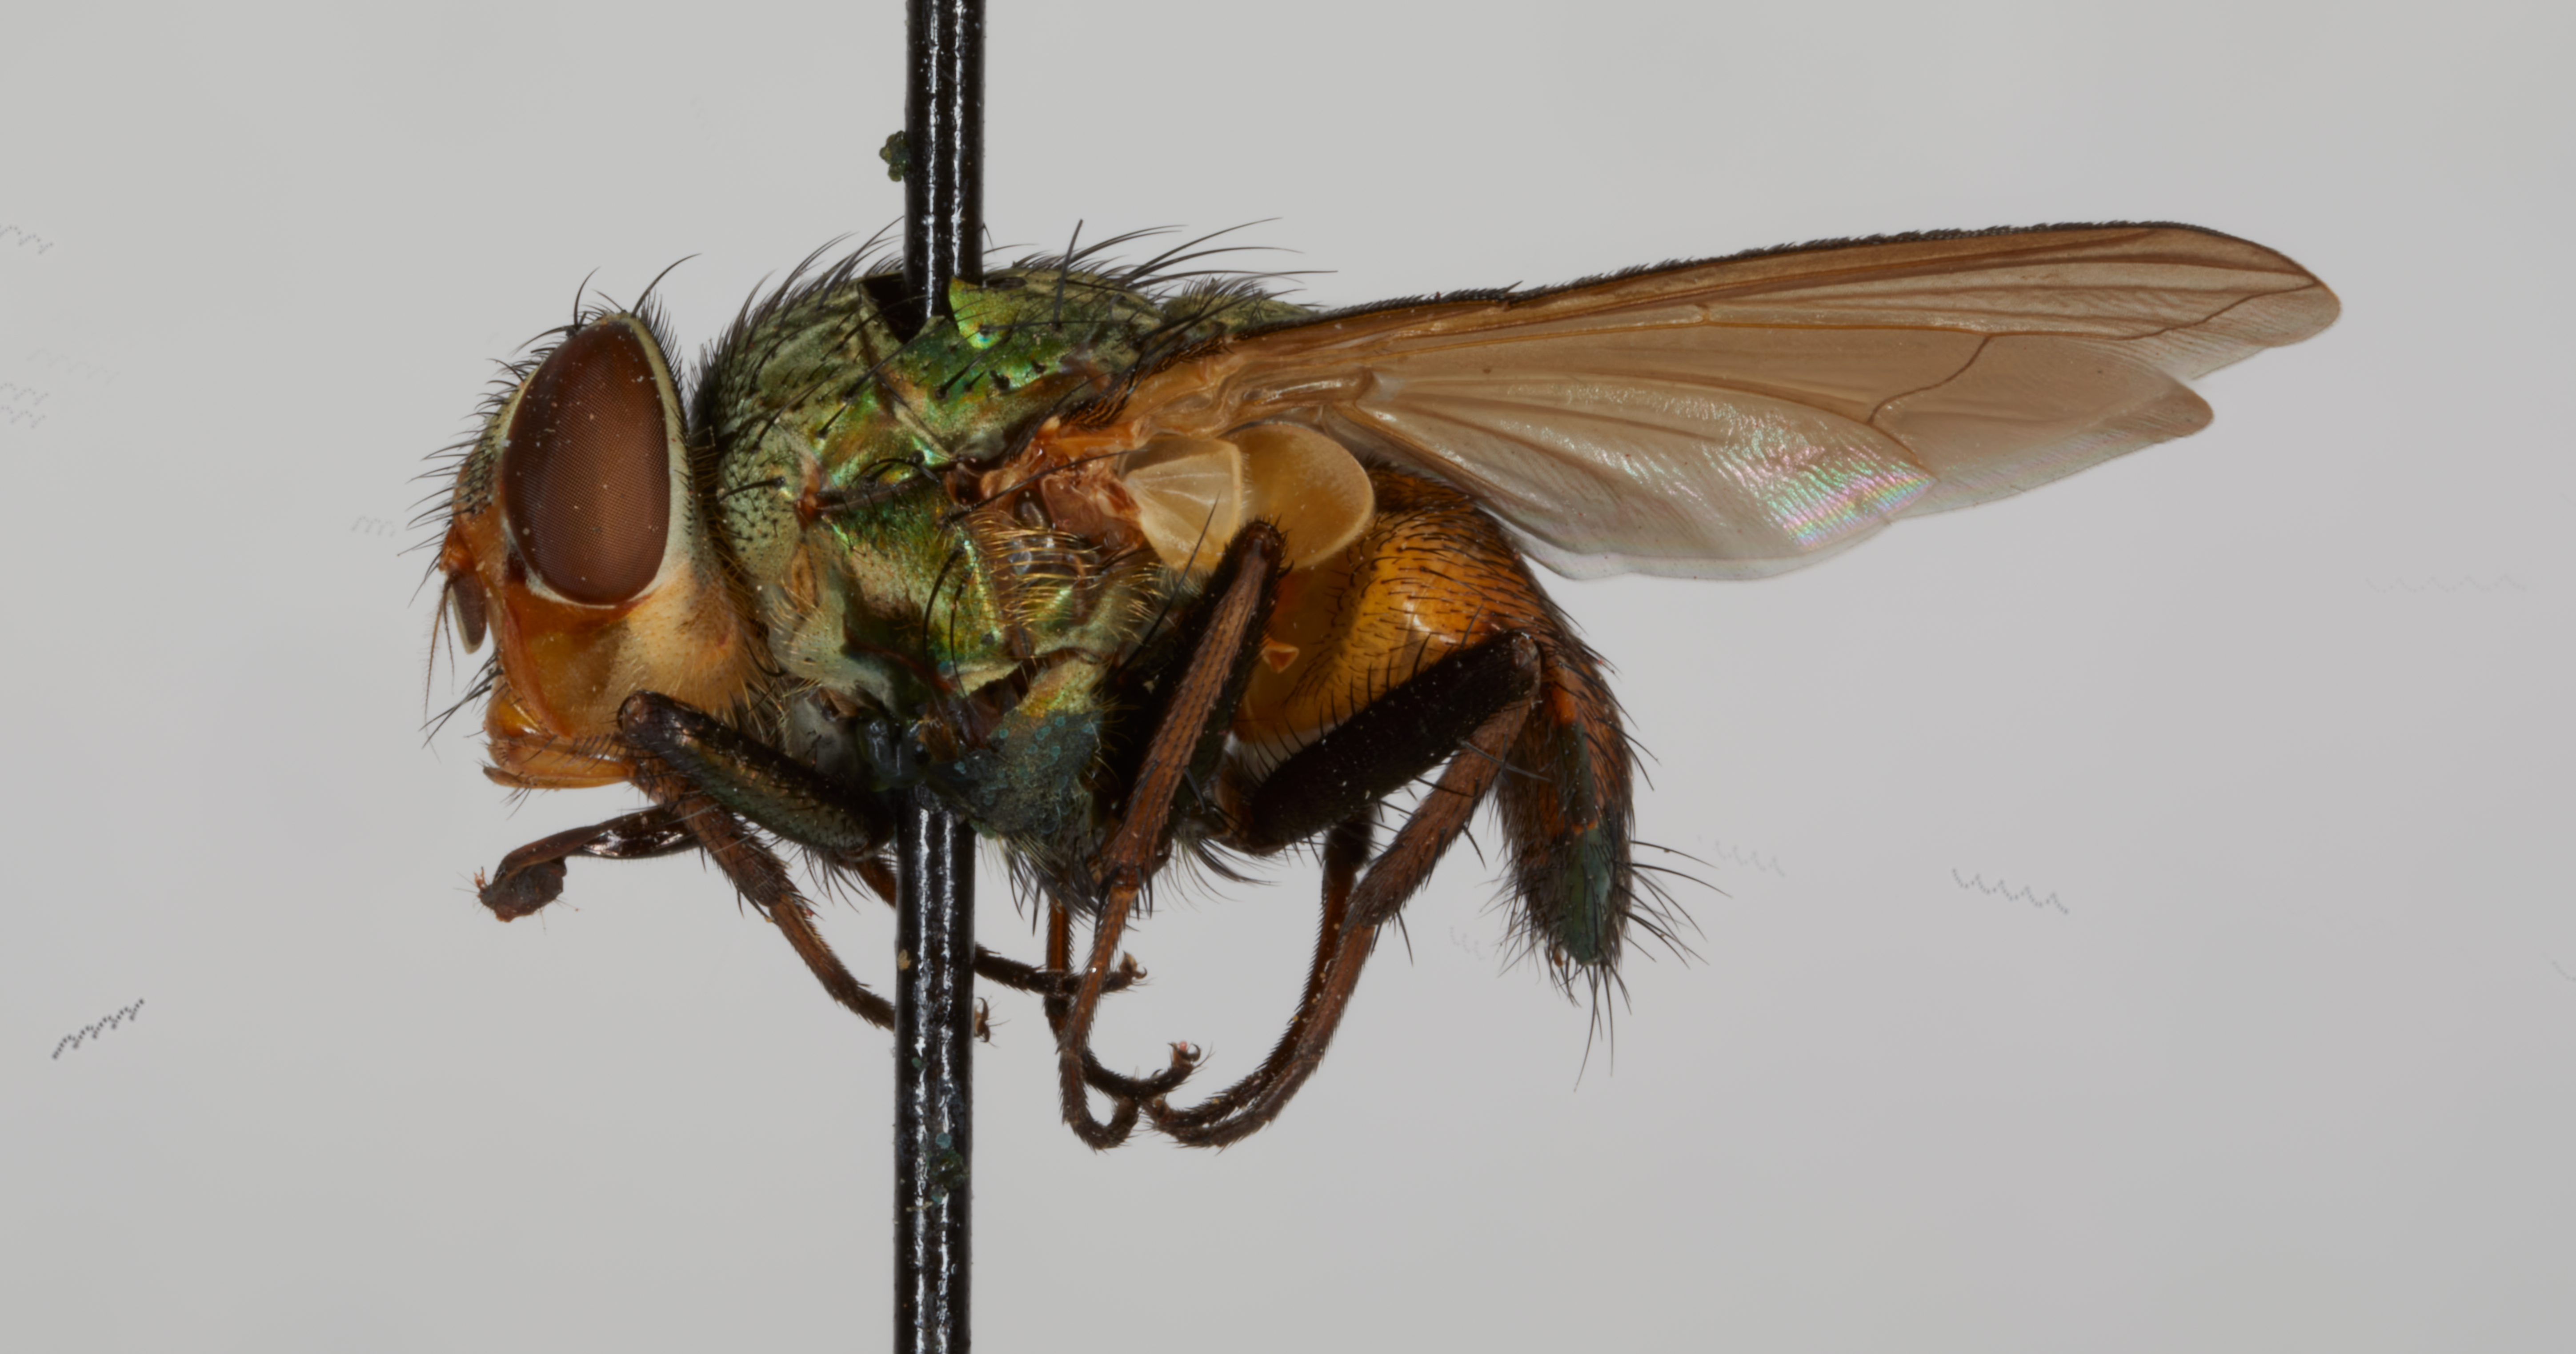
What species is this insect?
Metallea setosa (also Metalliopsis setosa)
